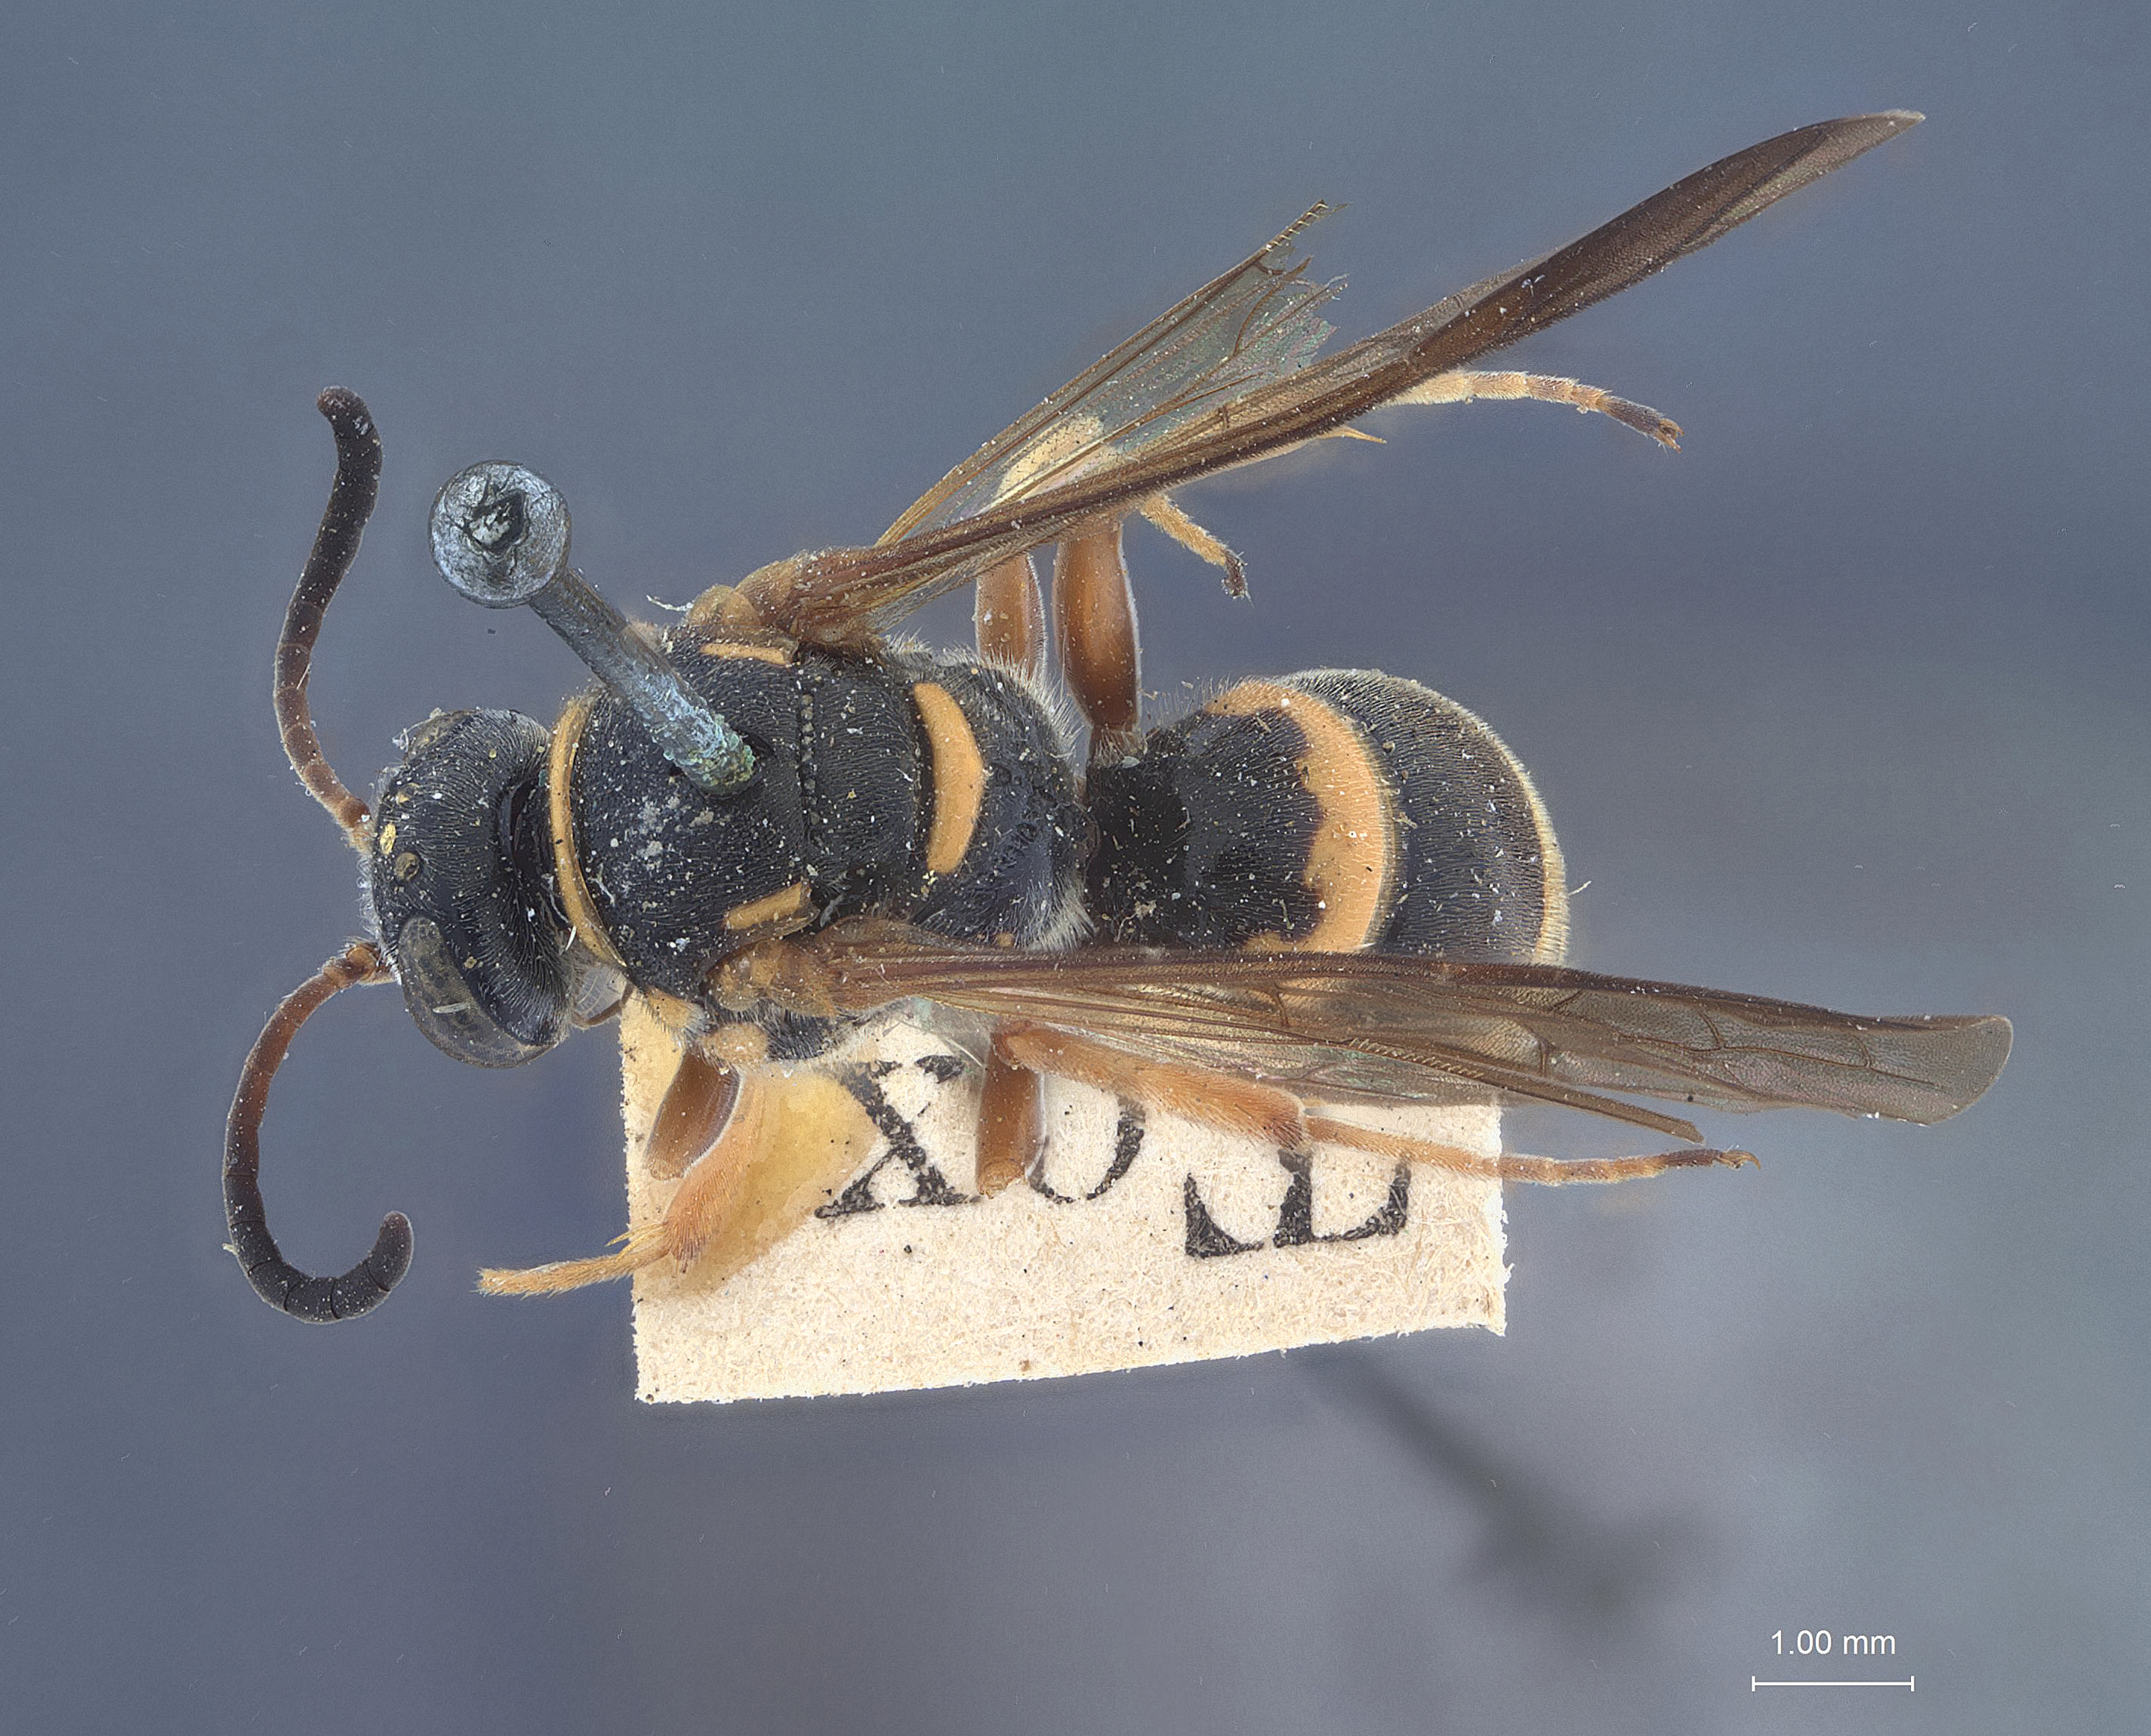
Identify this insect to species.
Gorytes neglectus
